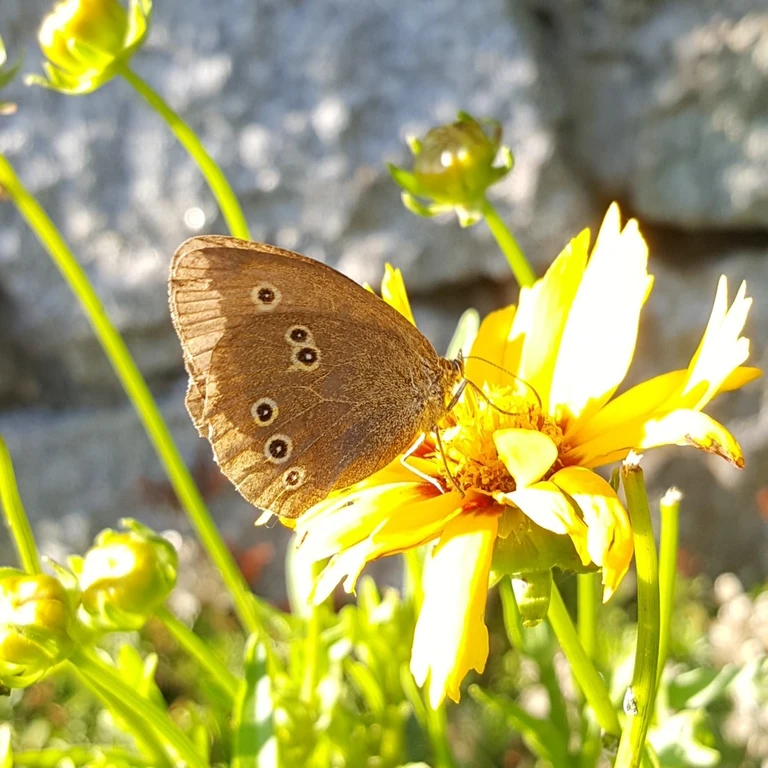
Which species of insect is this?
Aphantopus hyperantus
